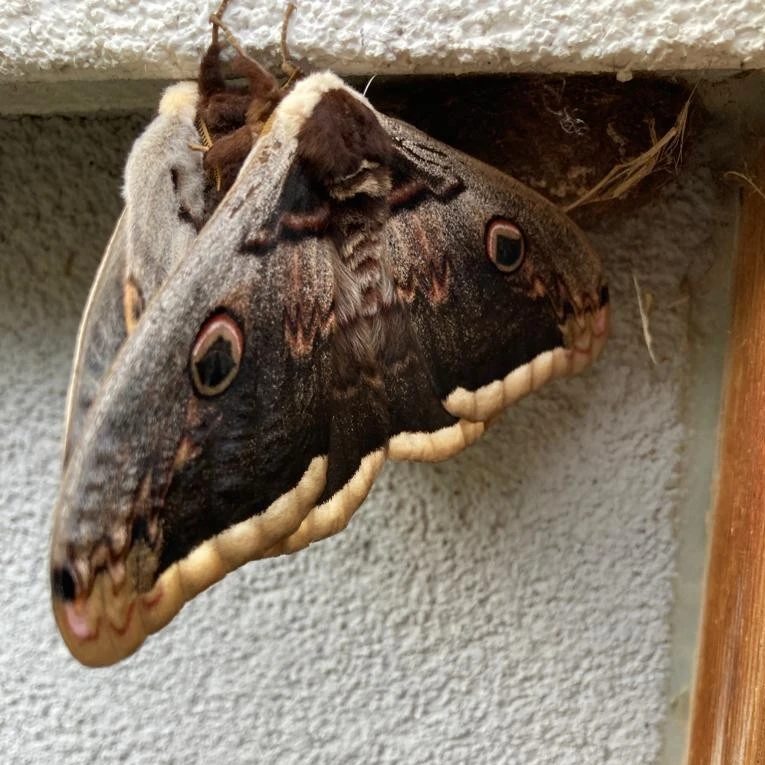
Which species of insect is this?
Saturnia pyri
